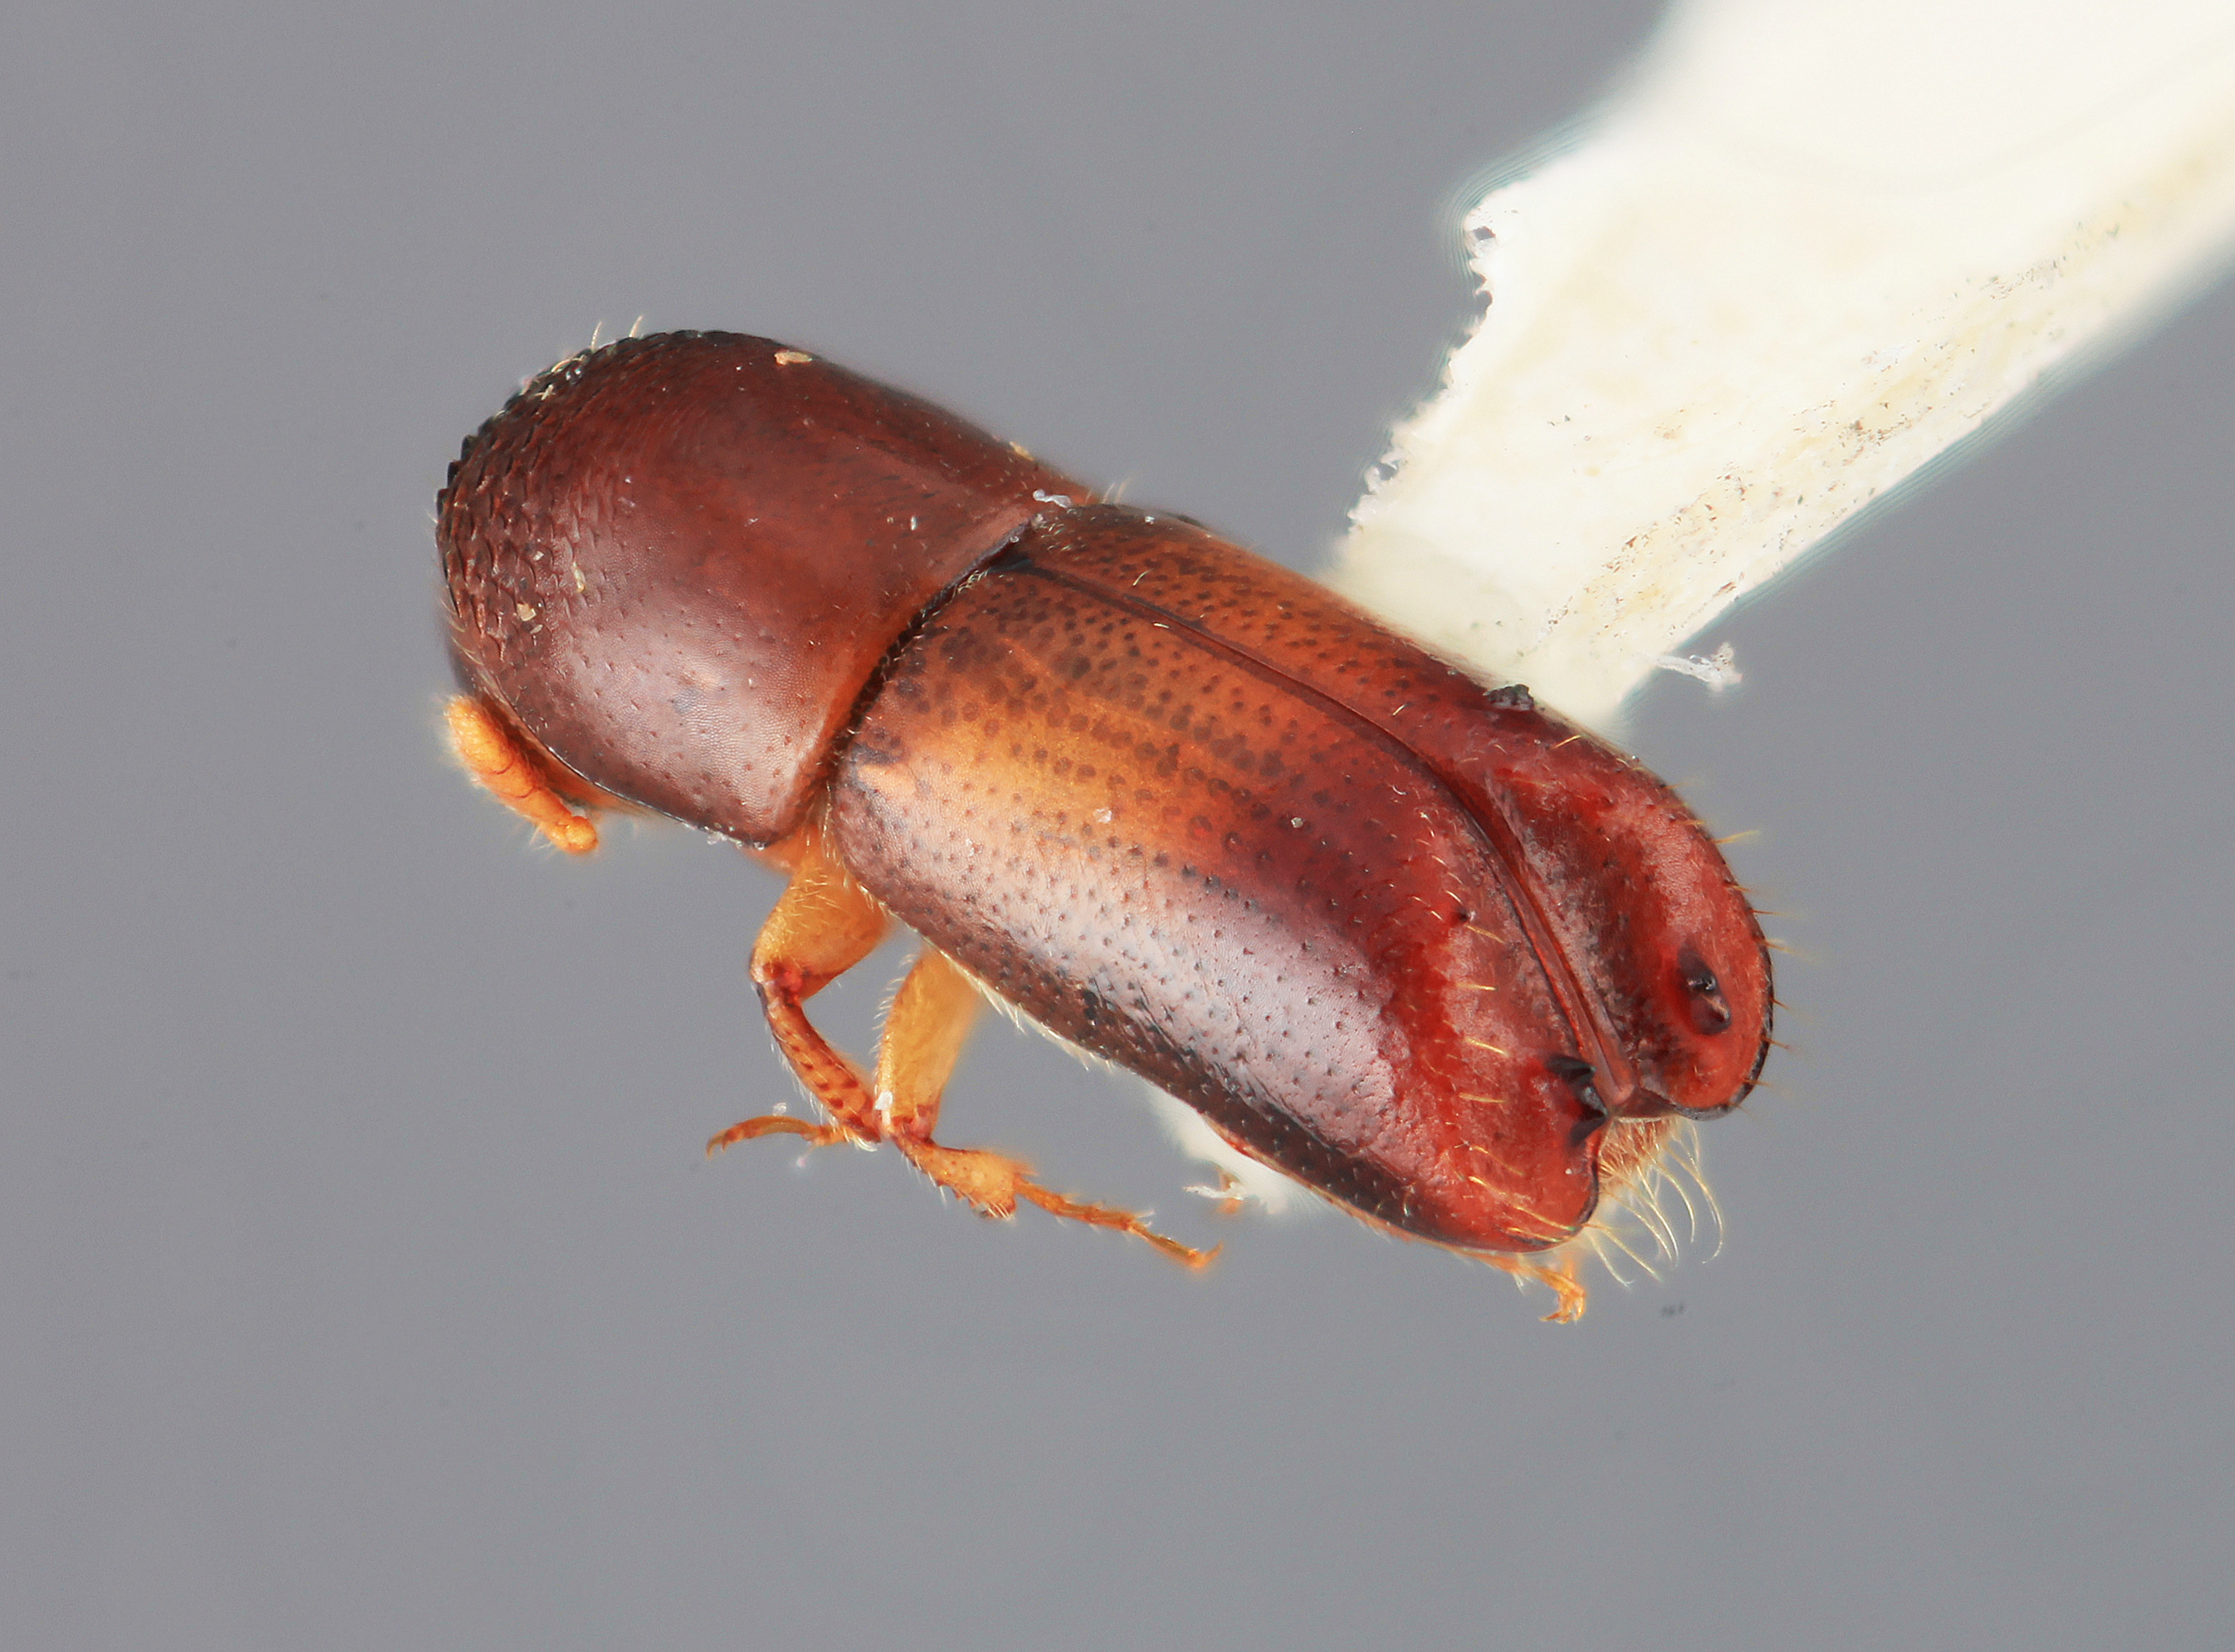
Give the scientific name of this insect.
Monarthrum bidentatum
